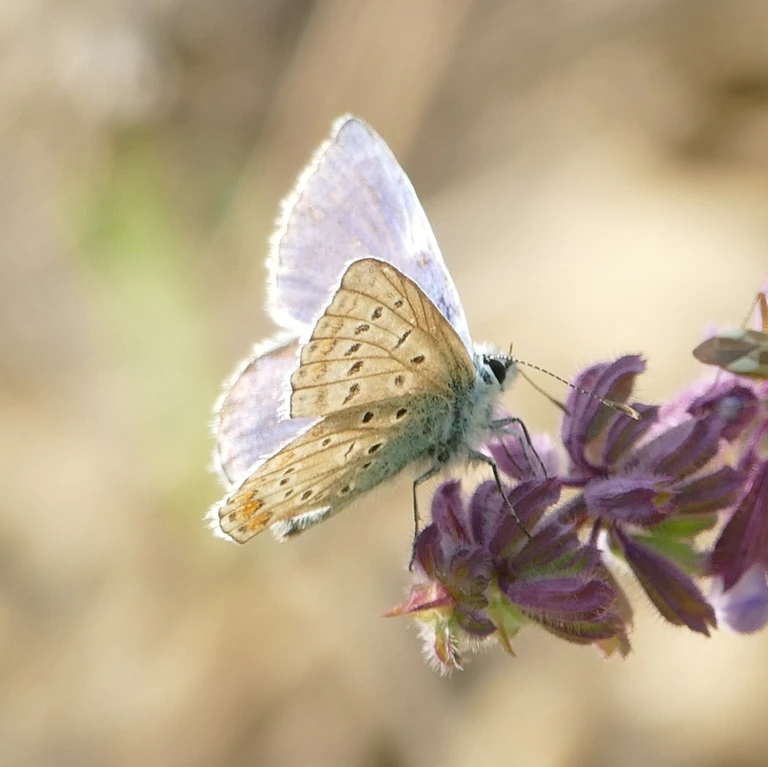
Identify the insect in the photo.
Polyommatus icarus
